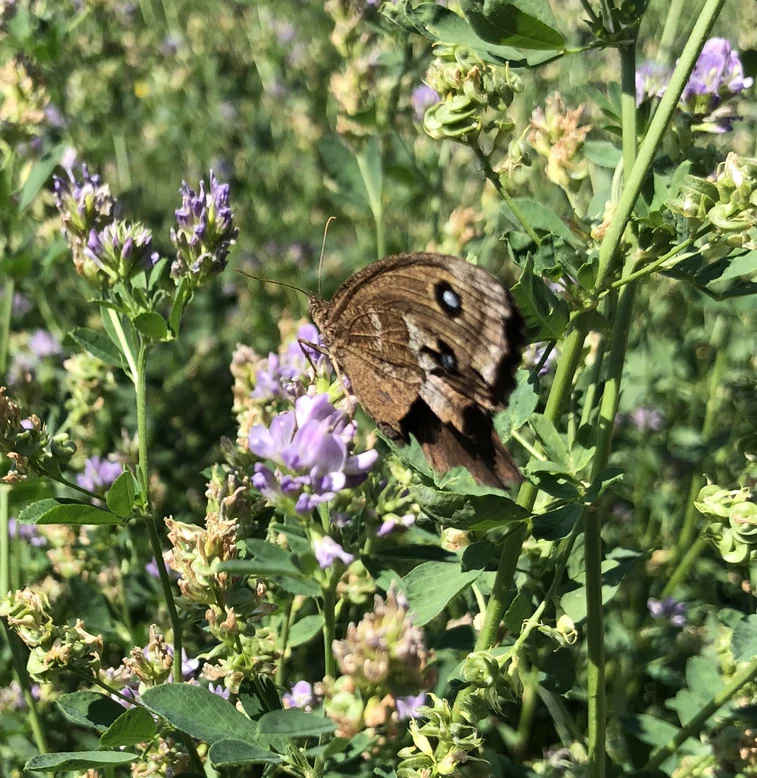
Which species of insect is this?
Minois dryas
